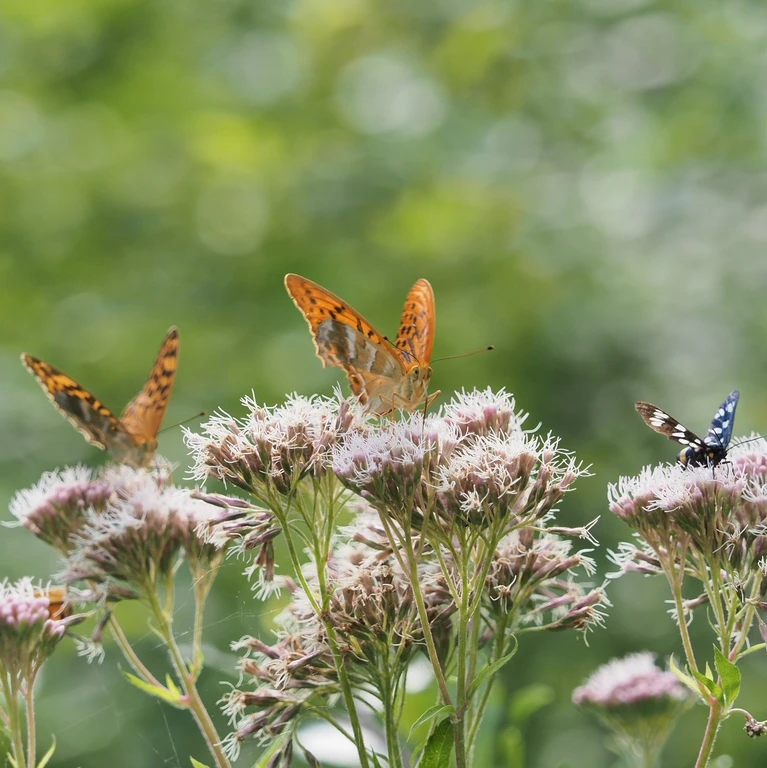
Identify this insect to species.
Argynnis paphia
